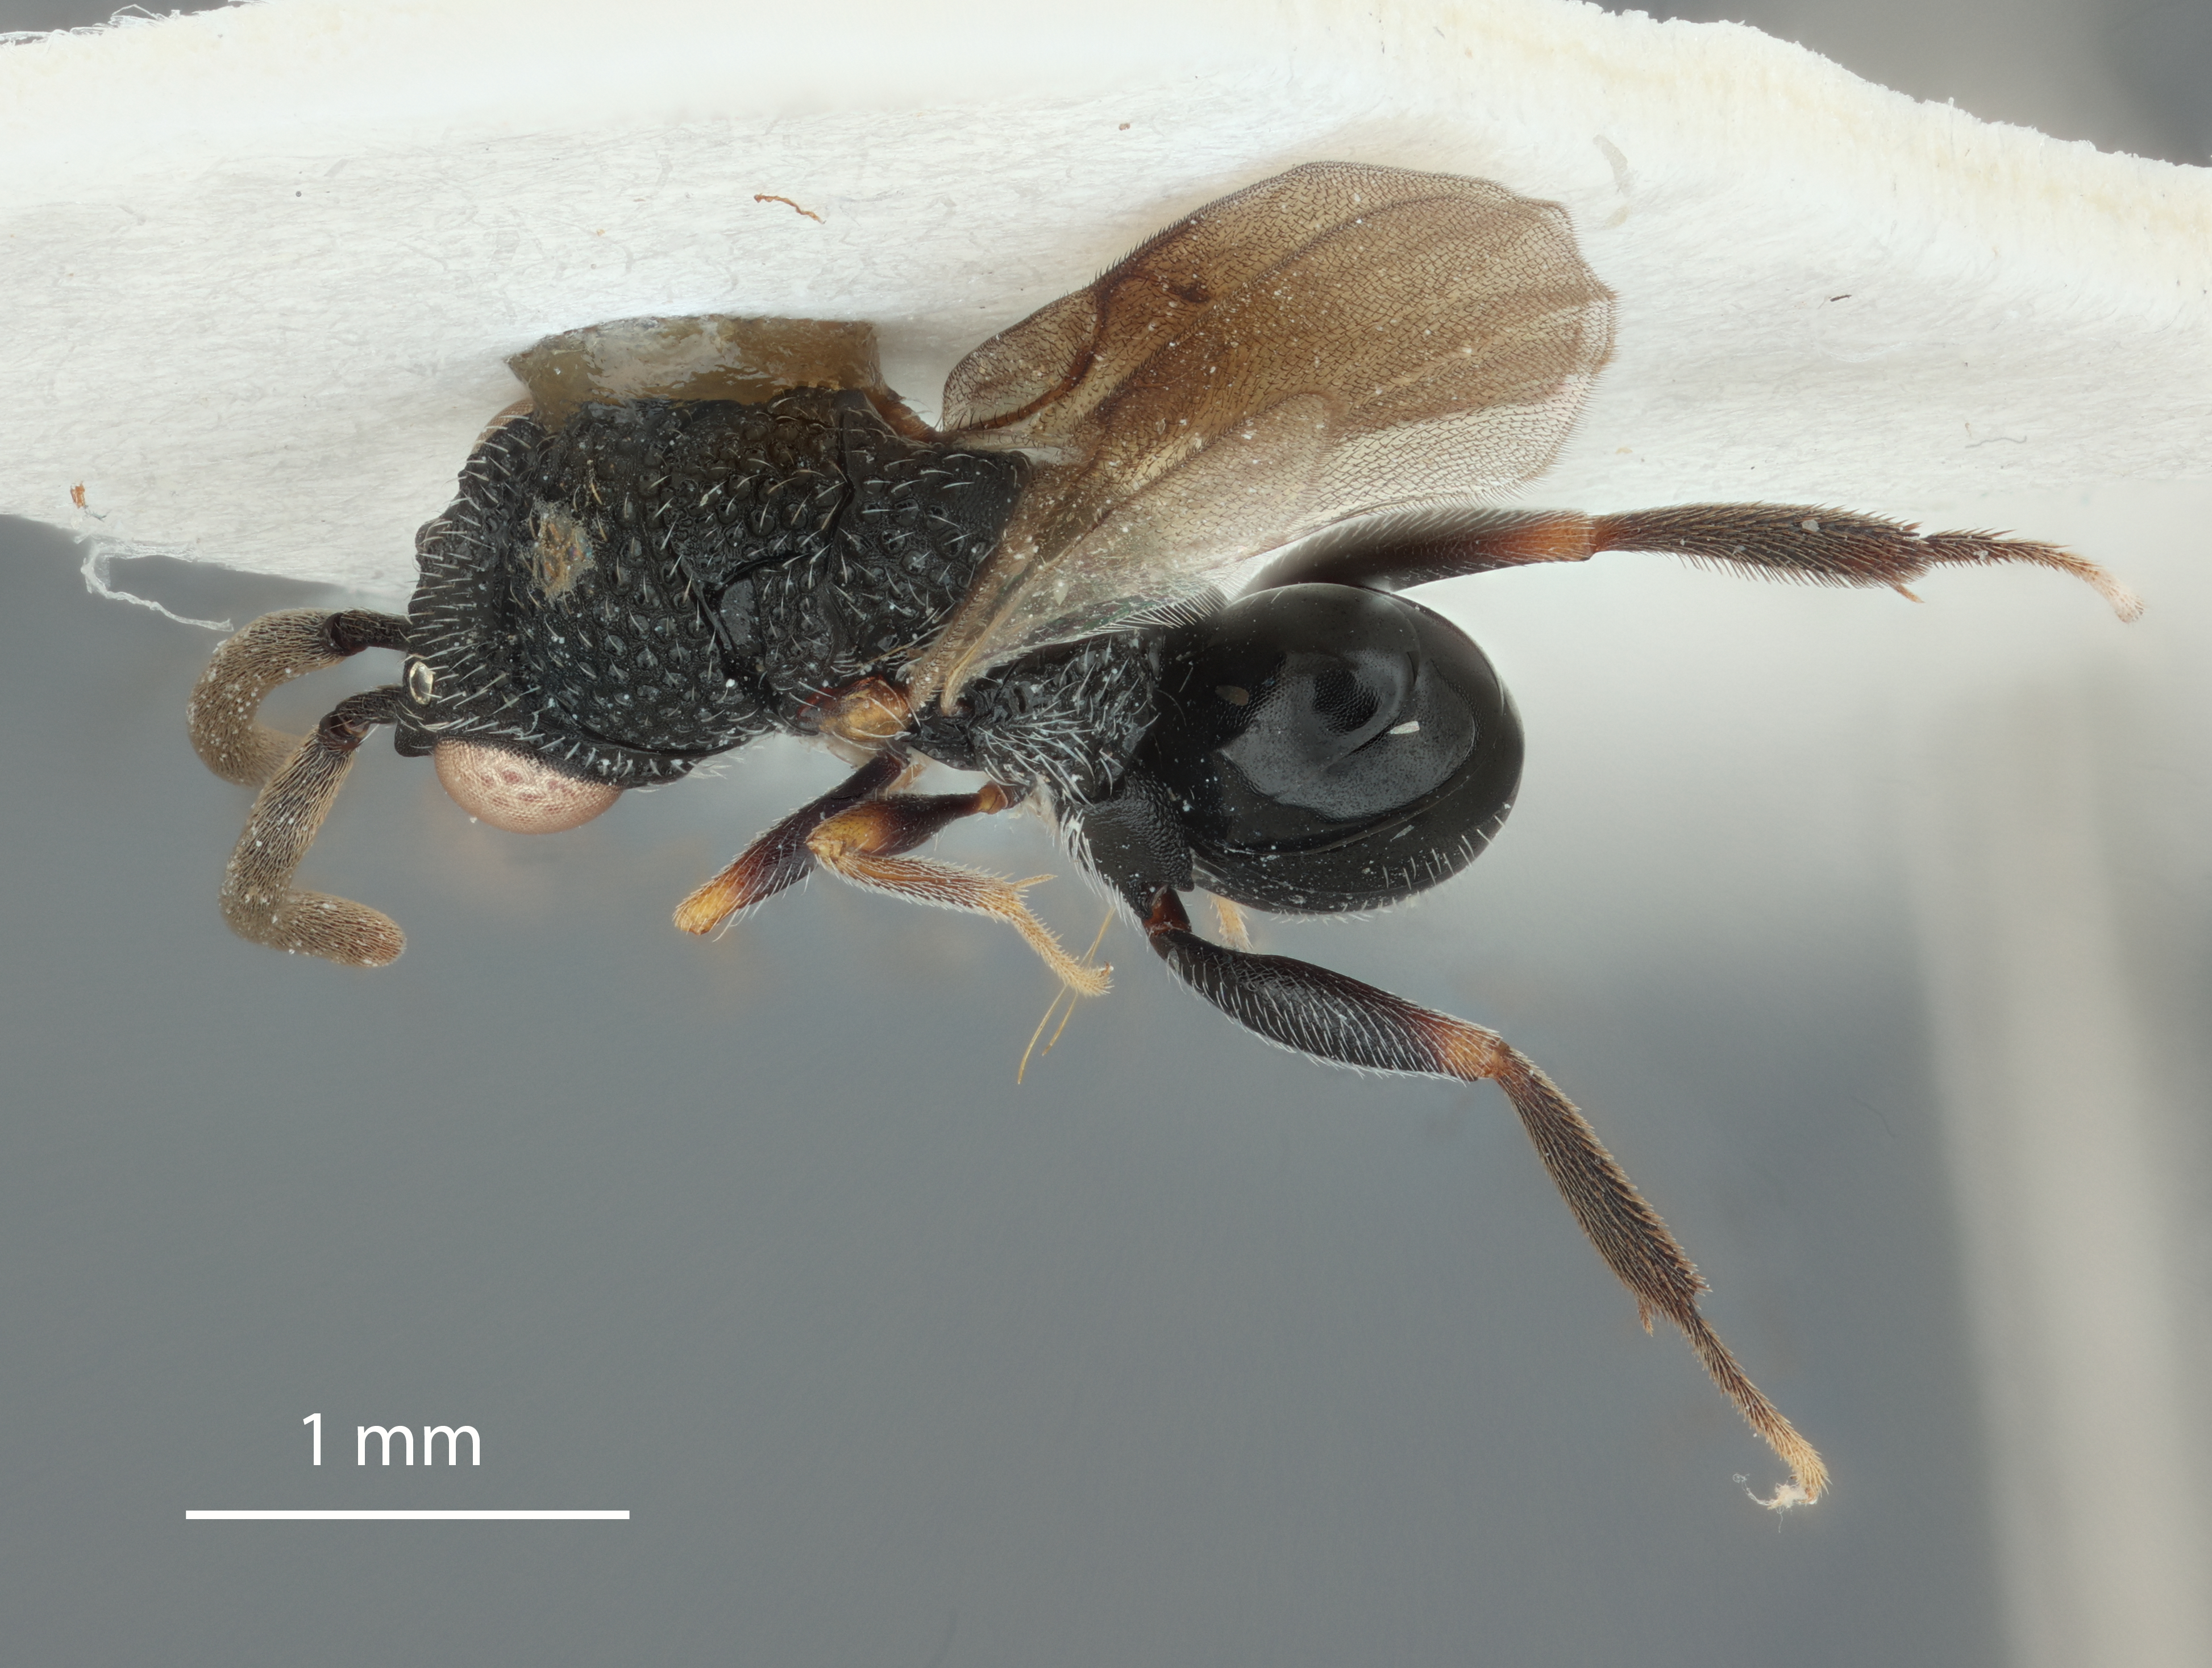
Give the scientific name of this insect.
Khamul tolkeni
